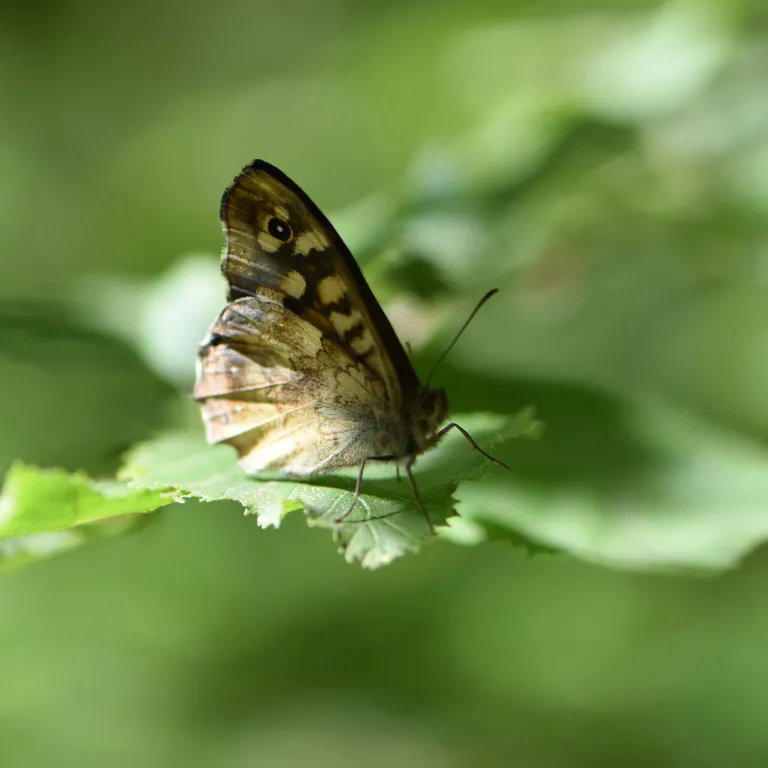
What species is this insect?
Pararge aegeria
